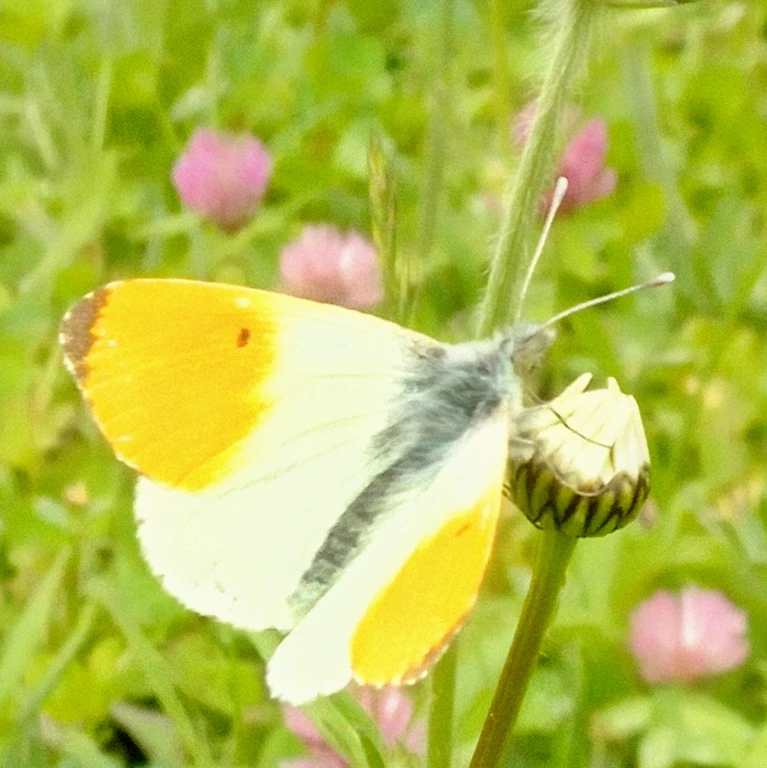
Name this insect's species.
Anthocharis cardamines
